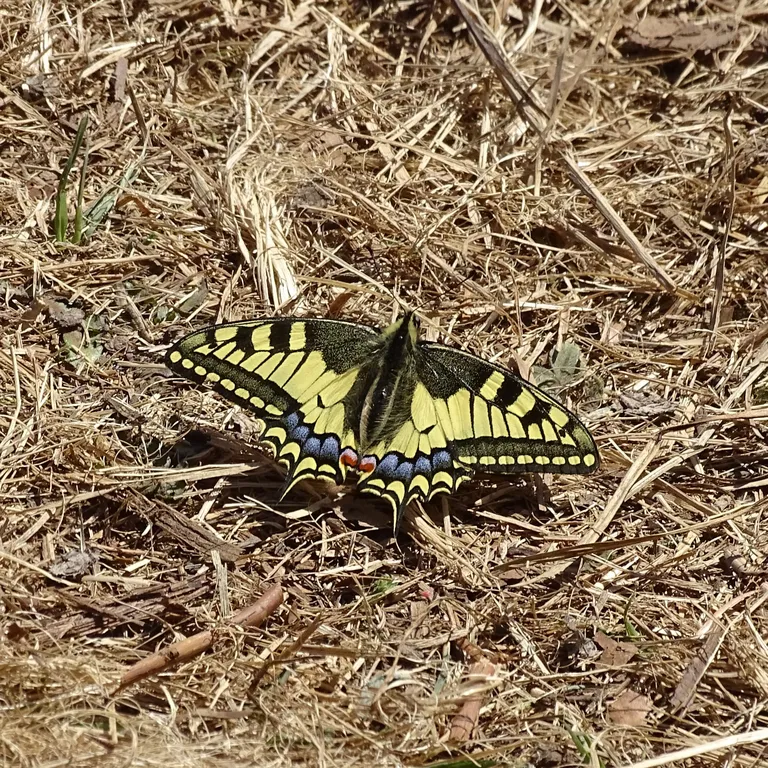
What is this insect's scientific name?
Papilio machaon
